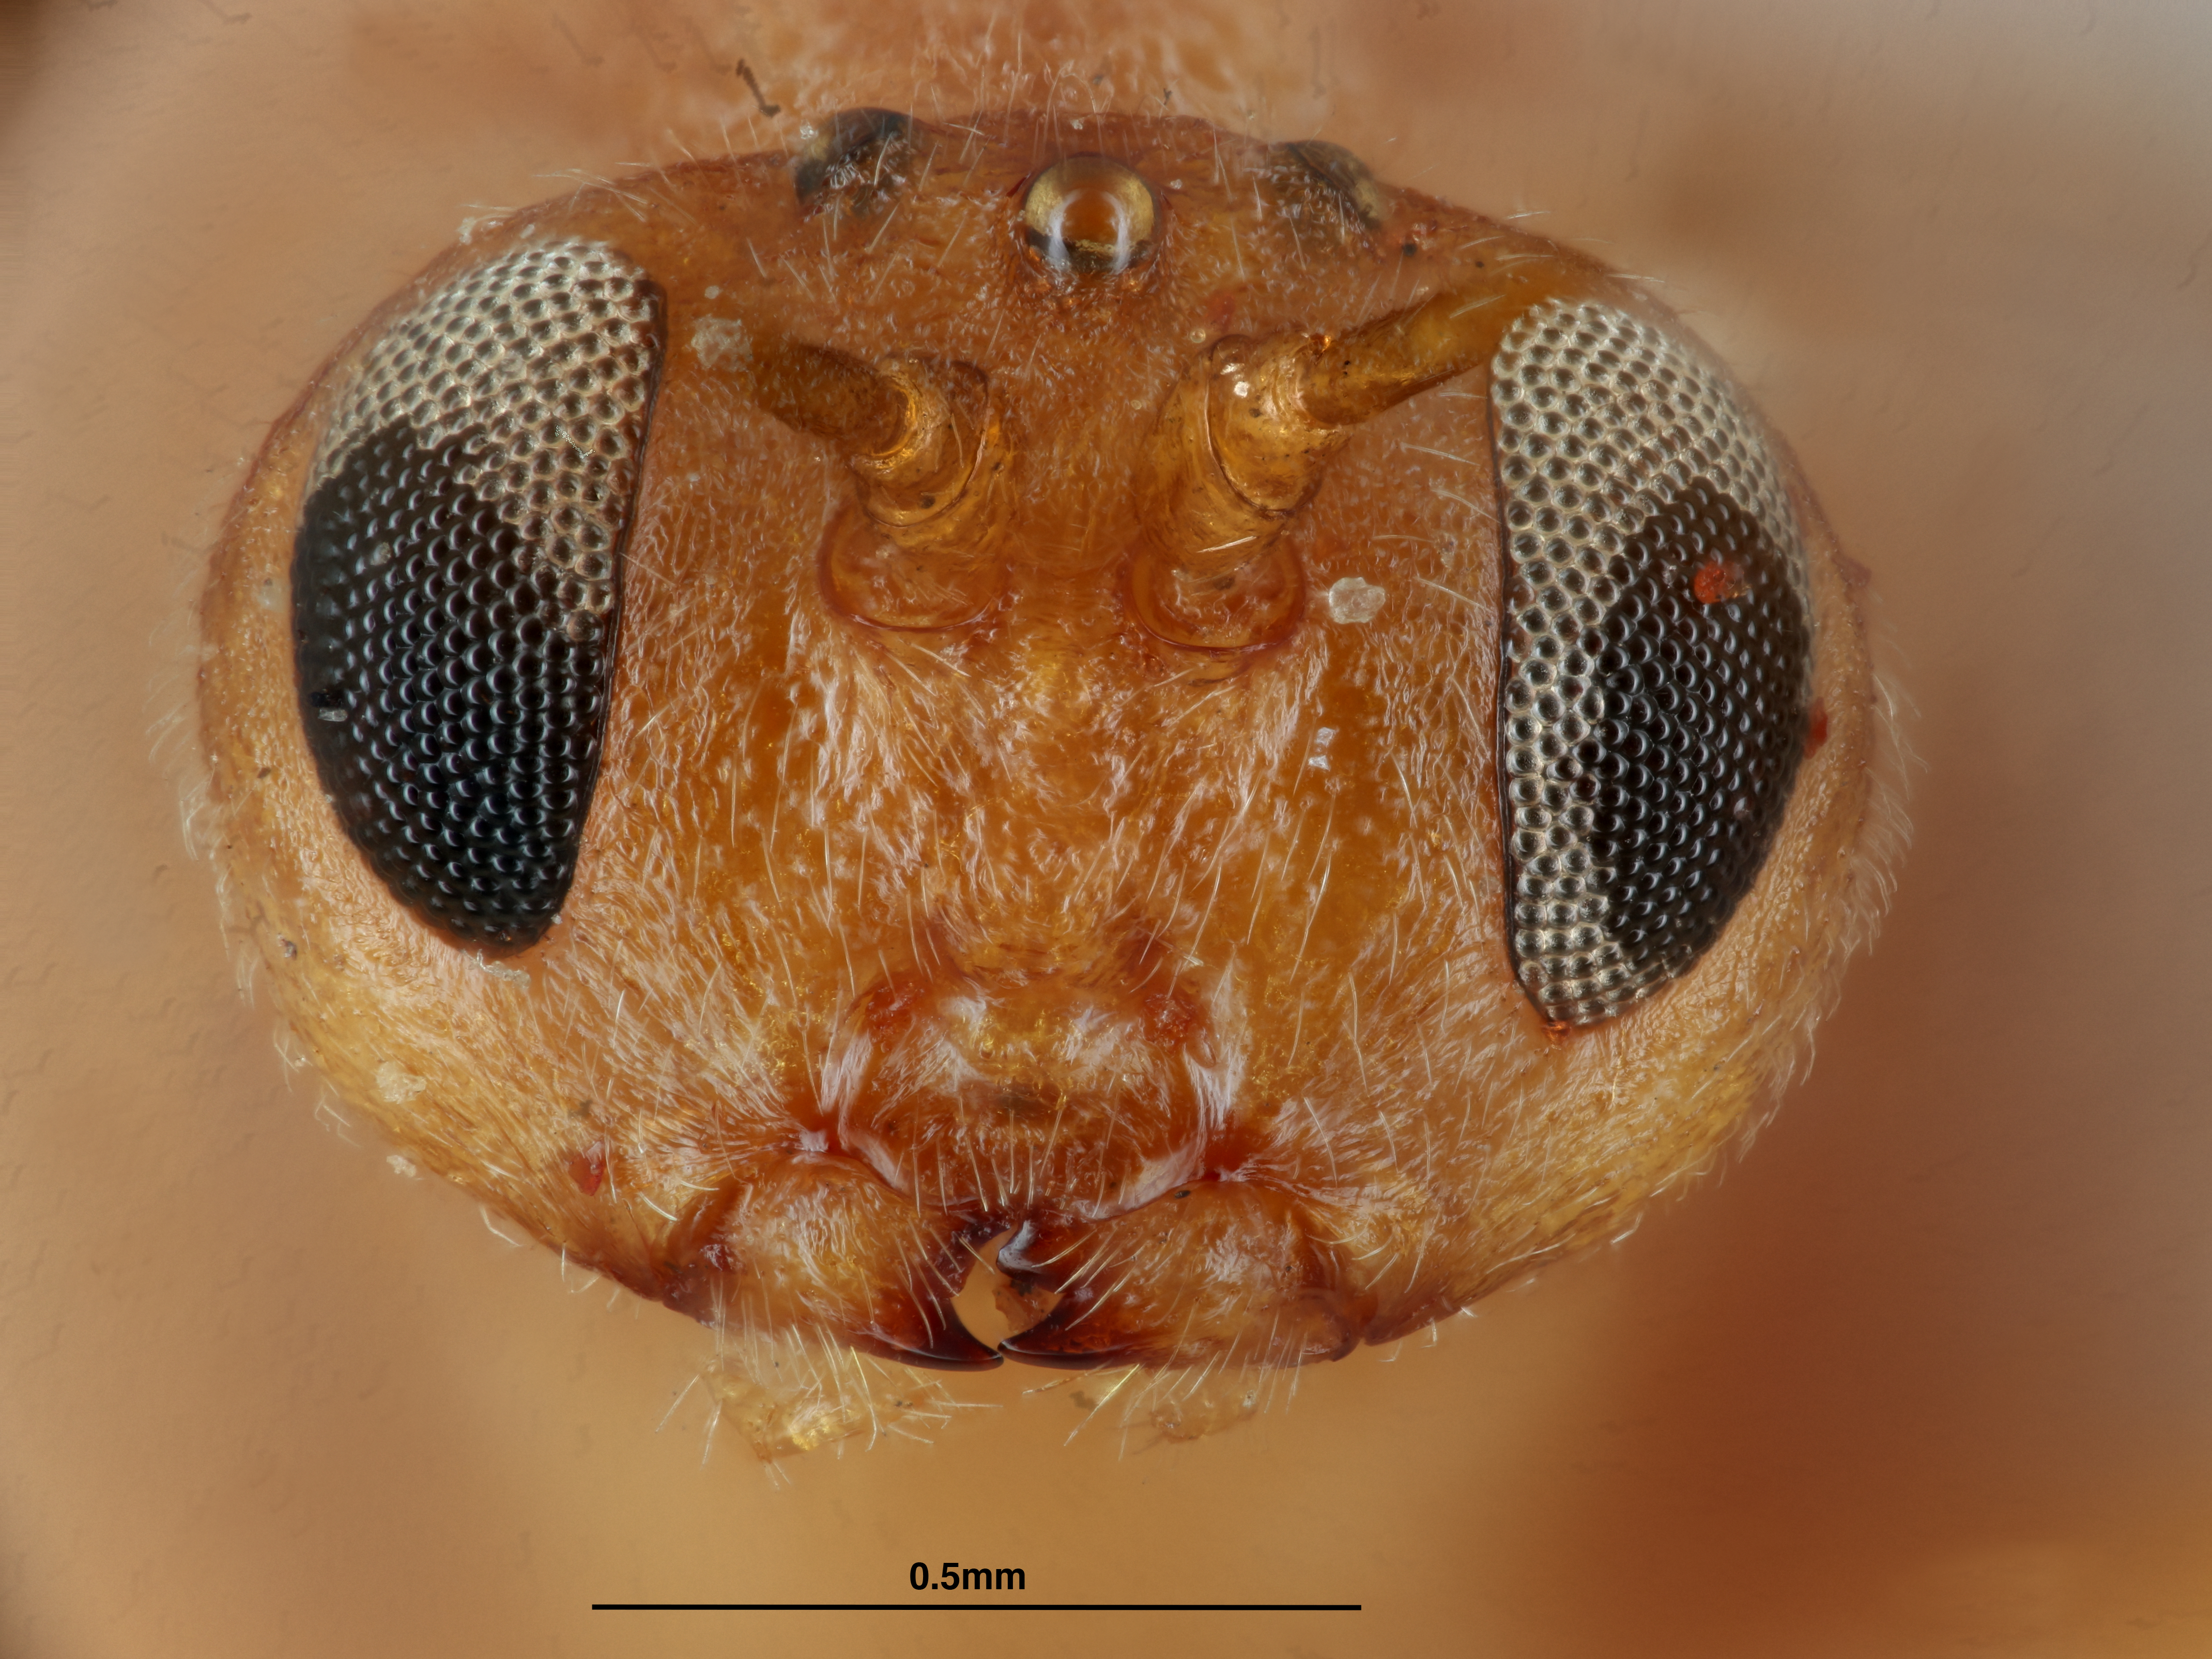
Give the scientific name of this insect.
Cynips plumbea
